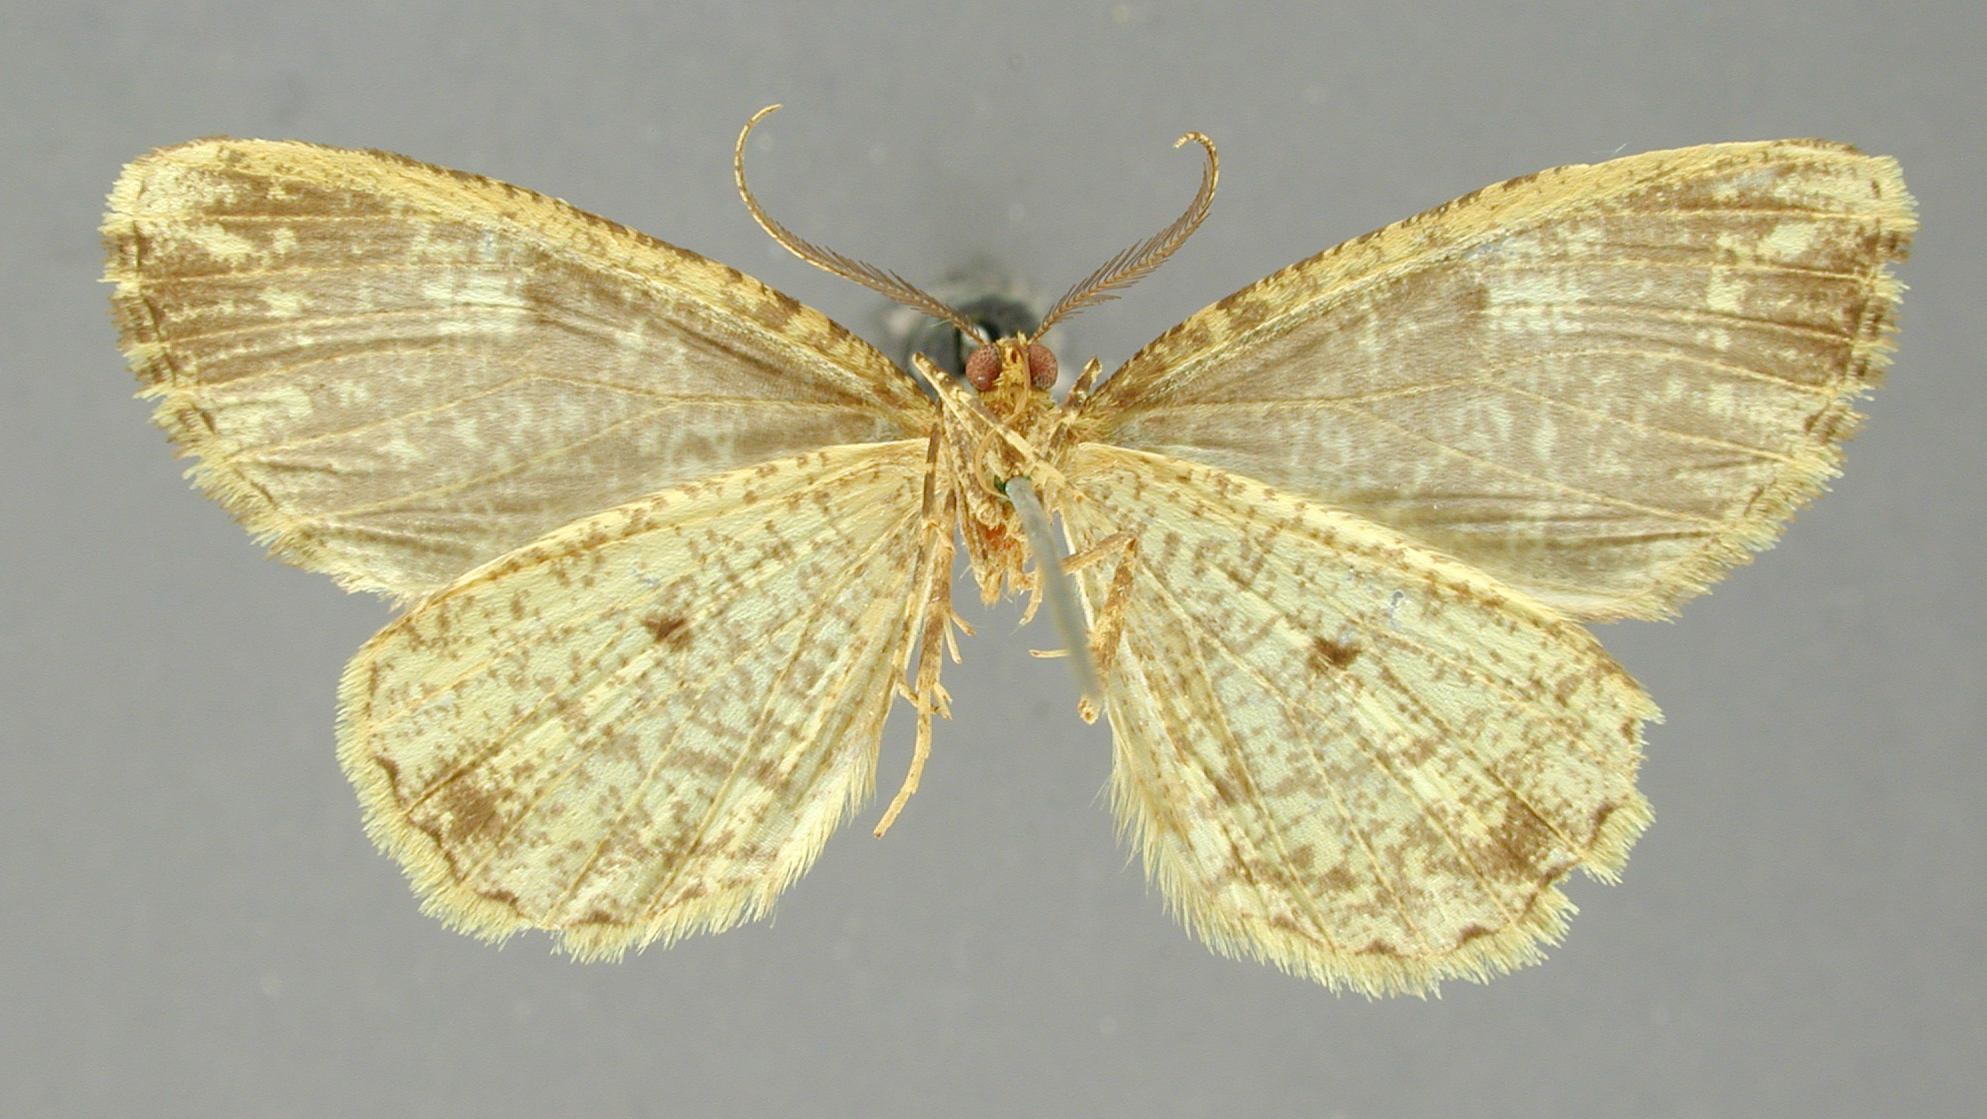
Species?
Vinemina muraenata
